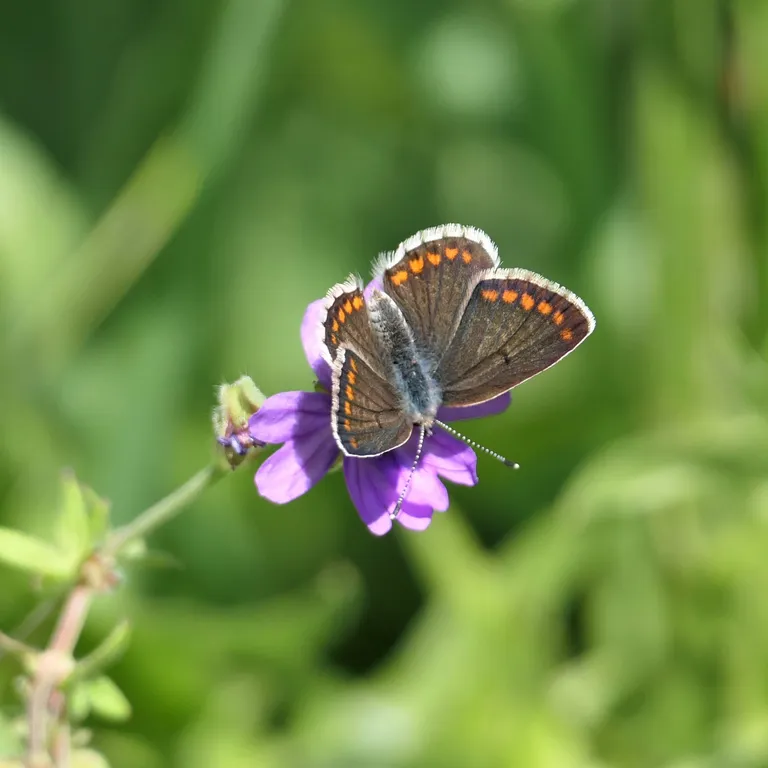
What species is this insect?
Aricia agestis/artaxerxes
